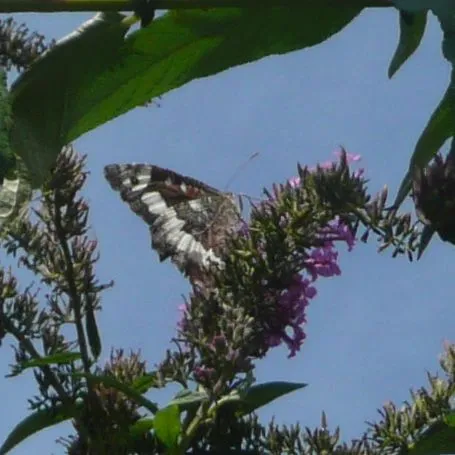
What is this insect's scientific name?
Brintesia circe
